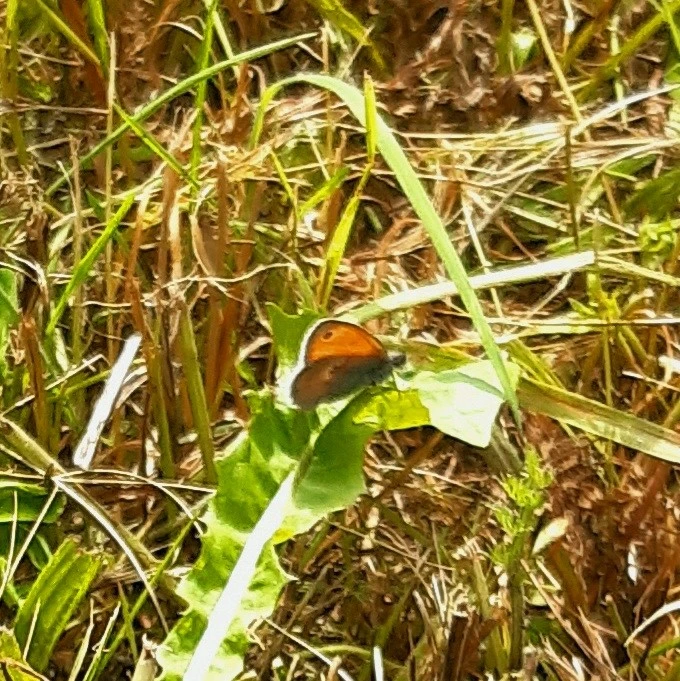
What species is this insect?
Coenonympha pamphilus
